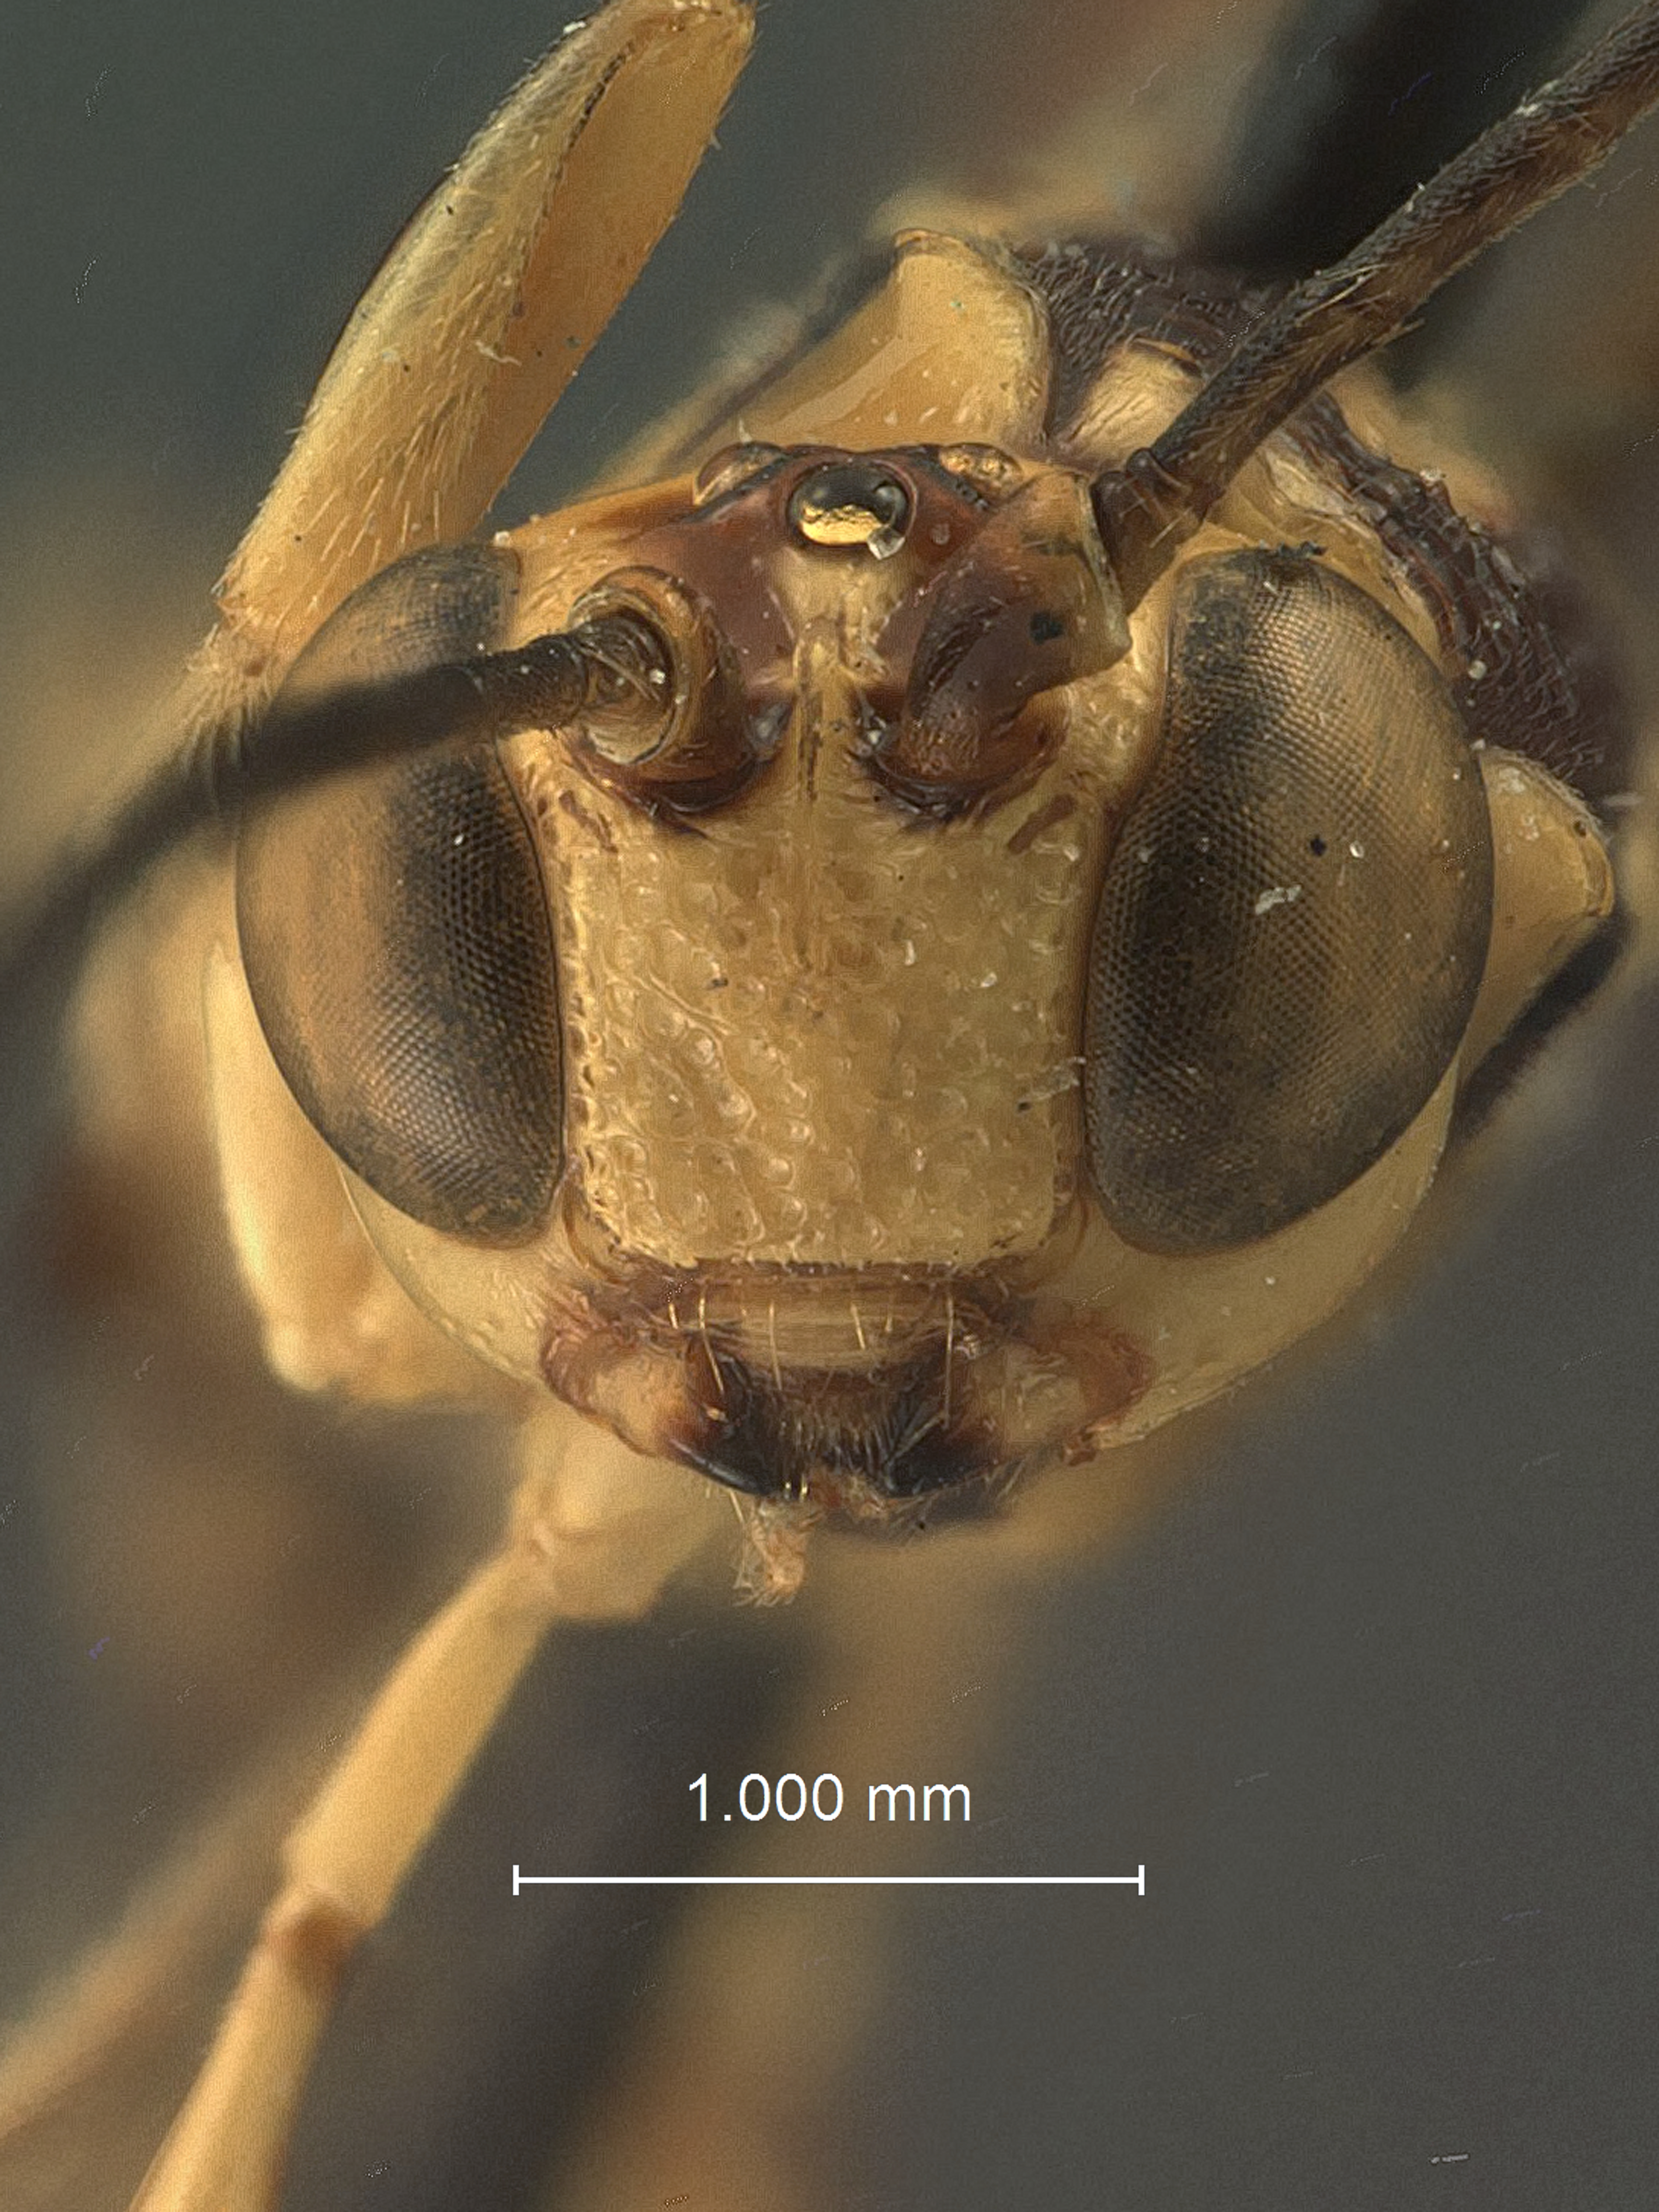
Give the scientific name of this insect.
Apechoneura tricolor
